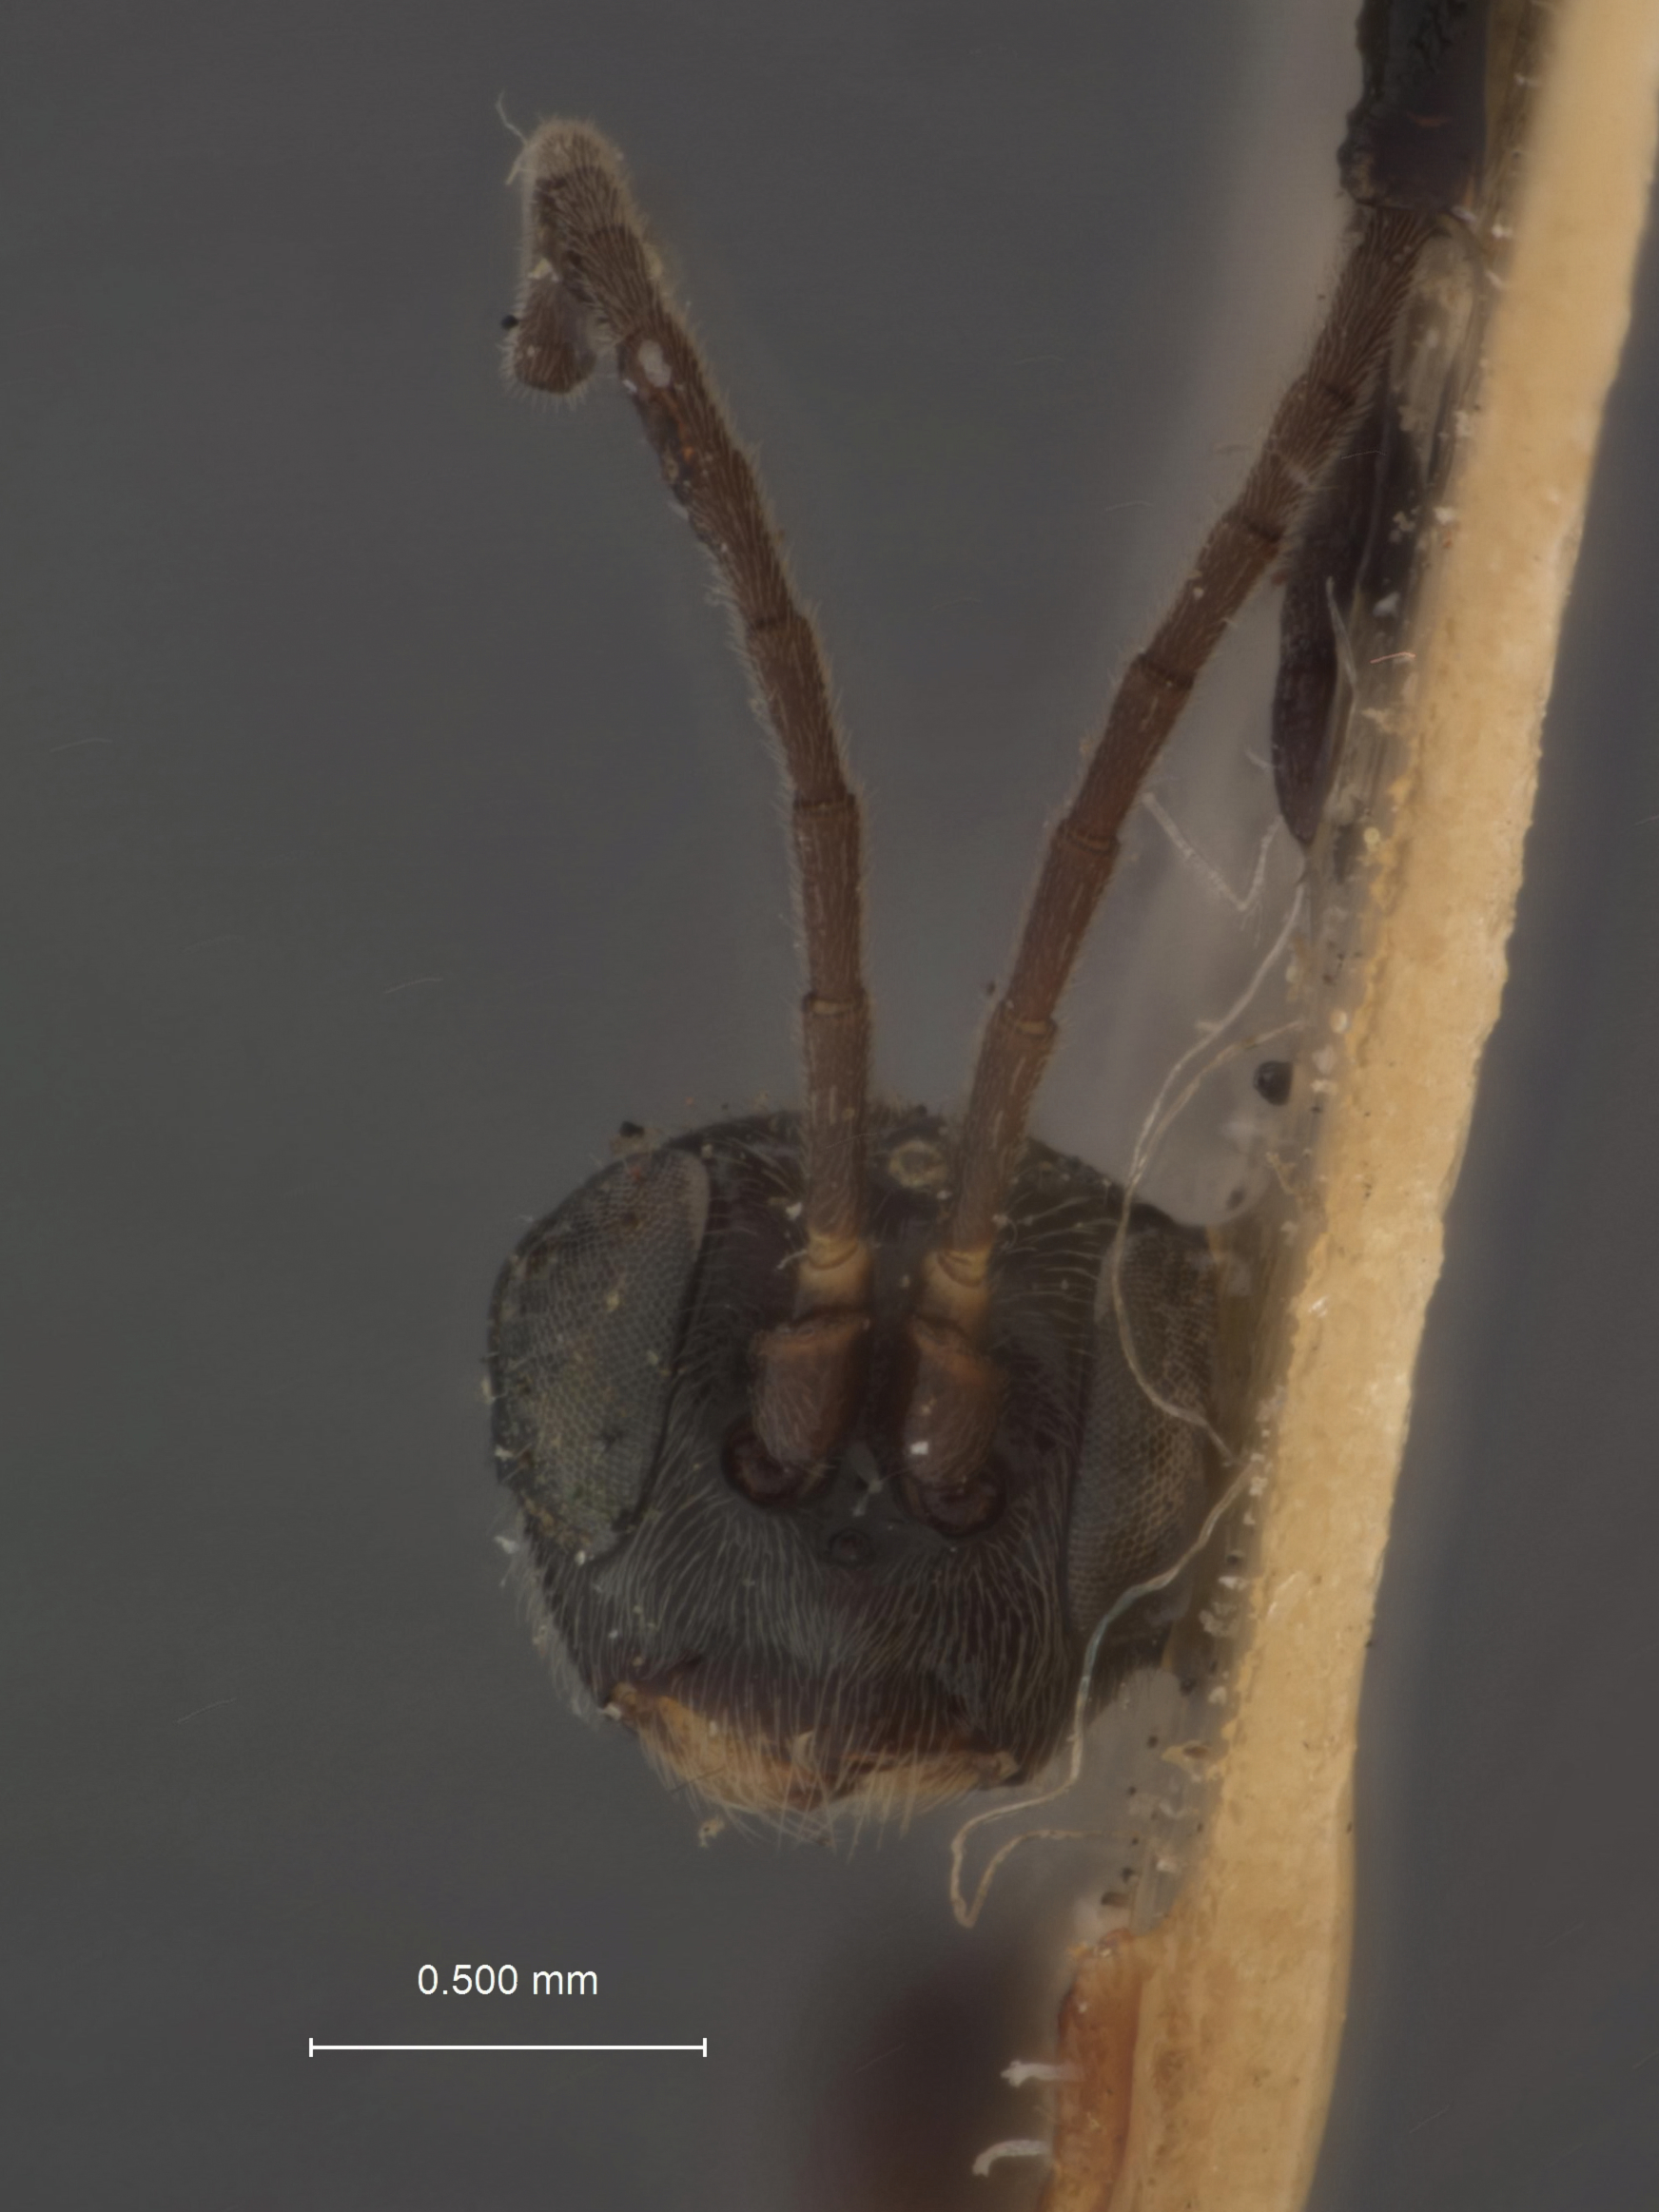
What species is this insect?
Exolytus alaskensis
